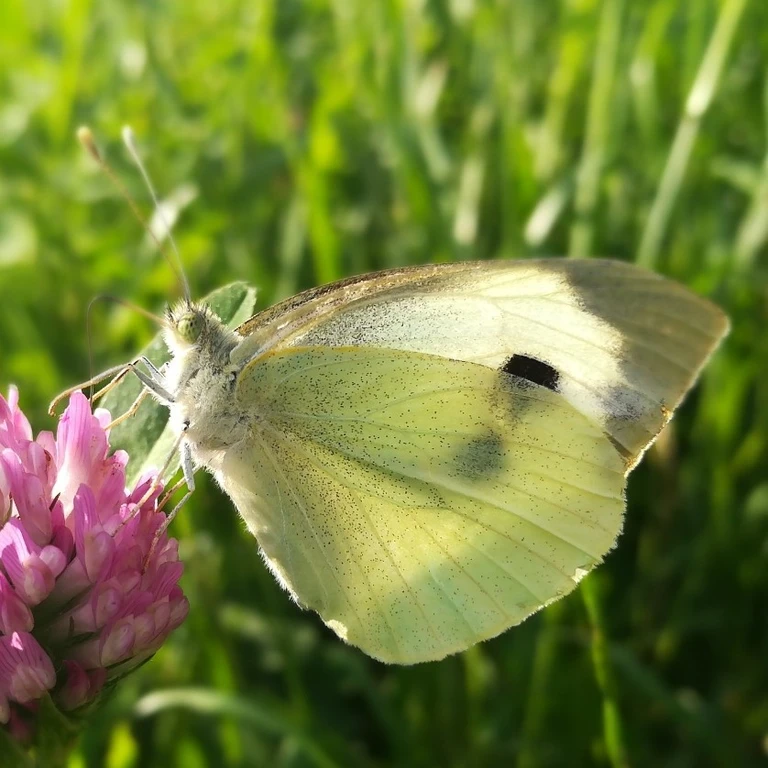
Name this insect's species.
Pieris brassicae
